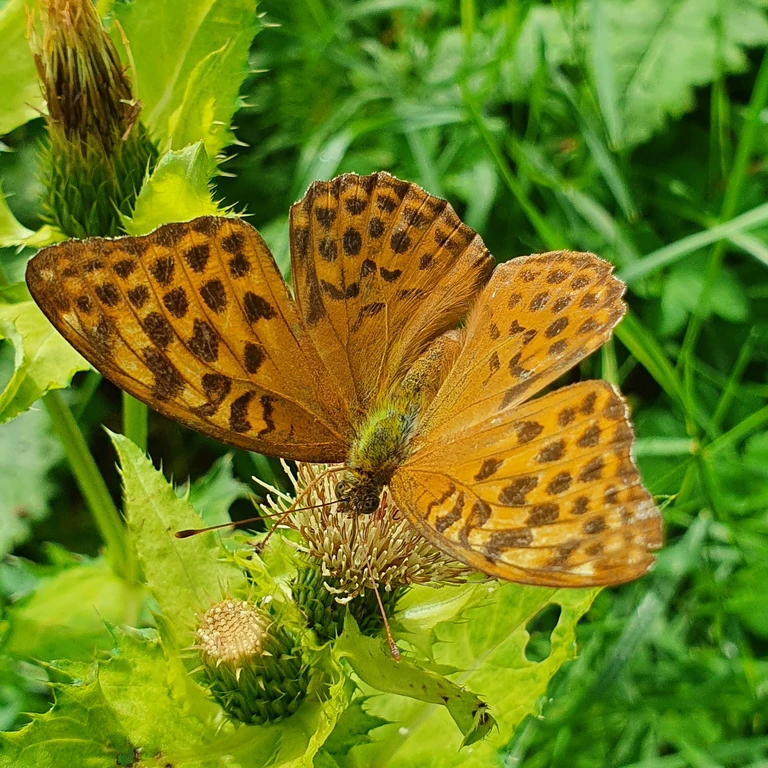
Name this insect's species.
Argynnis paphia
